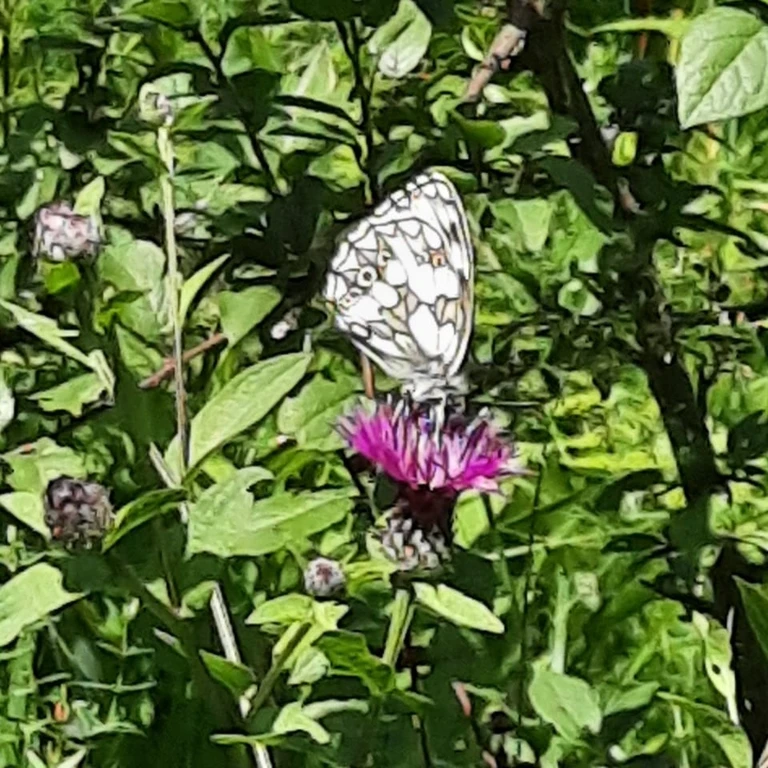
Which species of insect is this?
Melanargia galathea
